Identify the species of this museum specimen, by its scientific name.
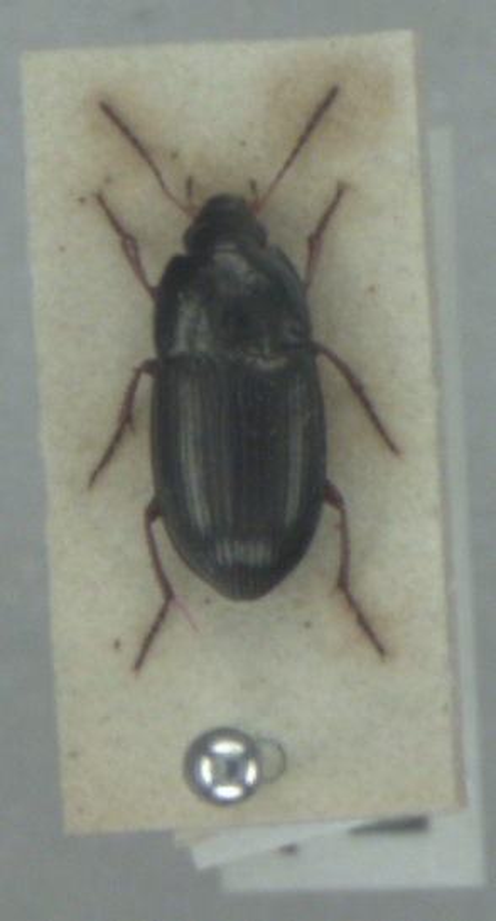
Amara familiaris
